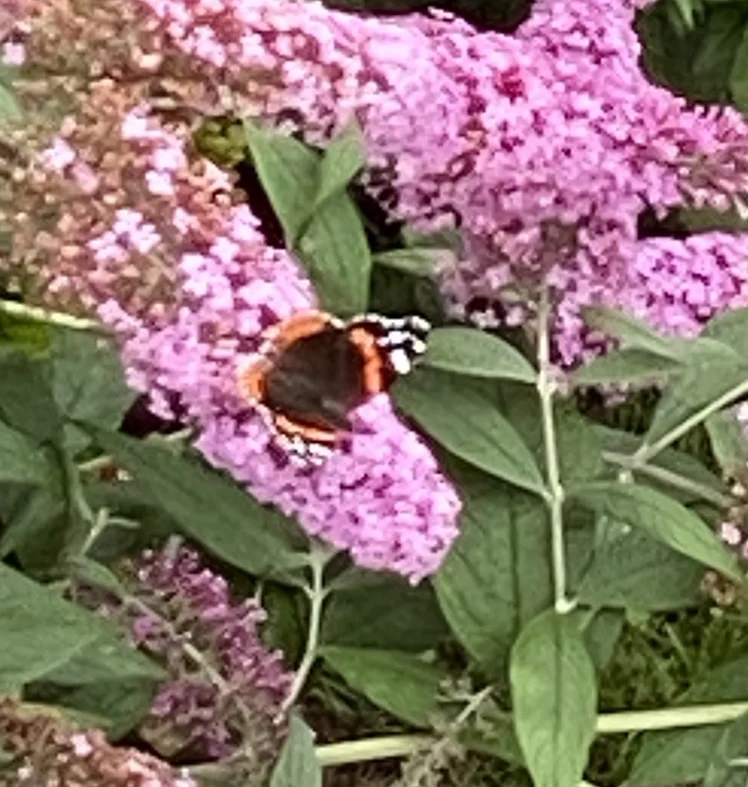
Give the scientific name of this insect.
Vanessa atalanta
